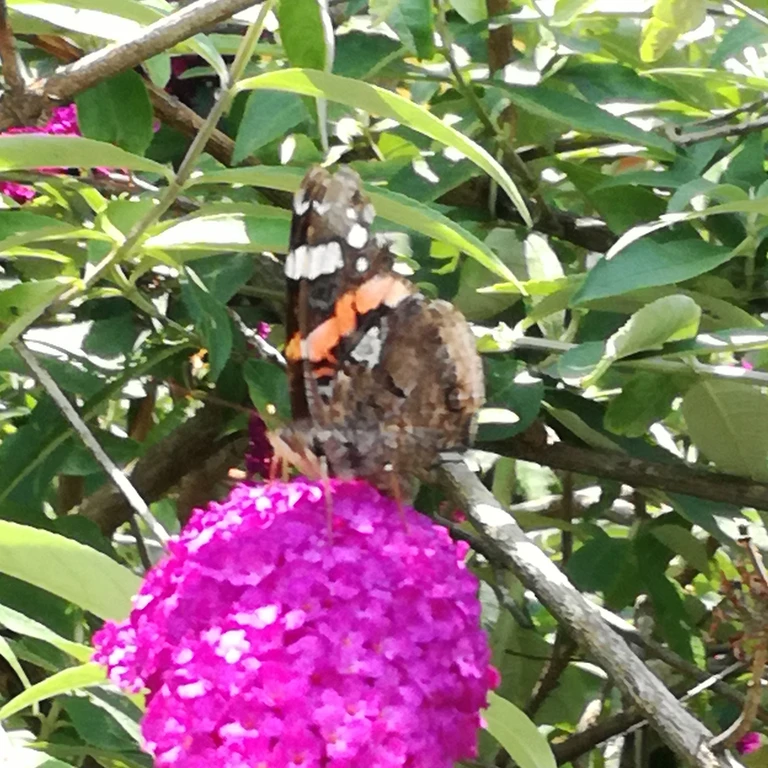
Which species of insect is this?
Vanessa atalanta
